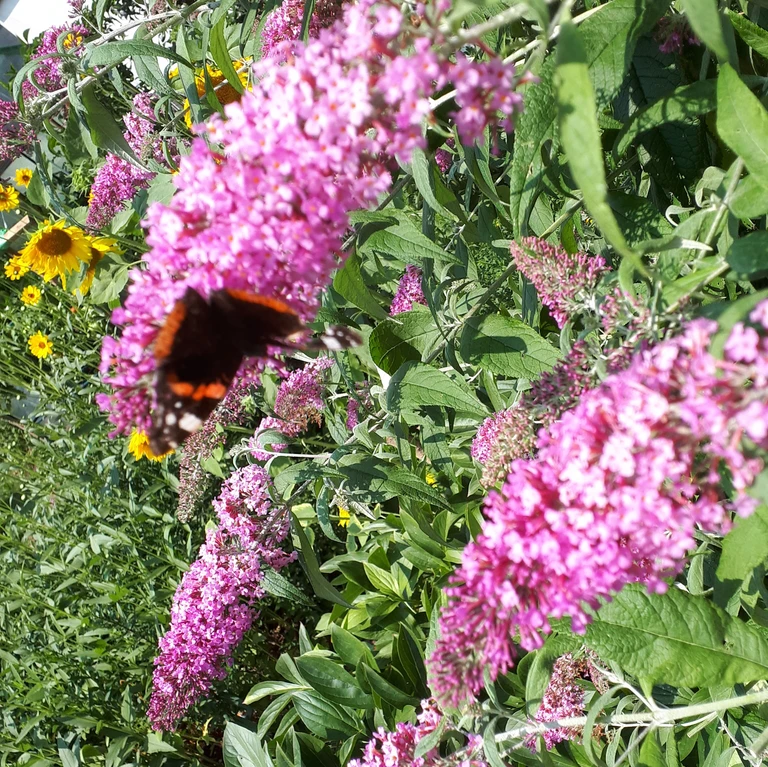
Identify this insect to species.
Vanessa atalanta
